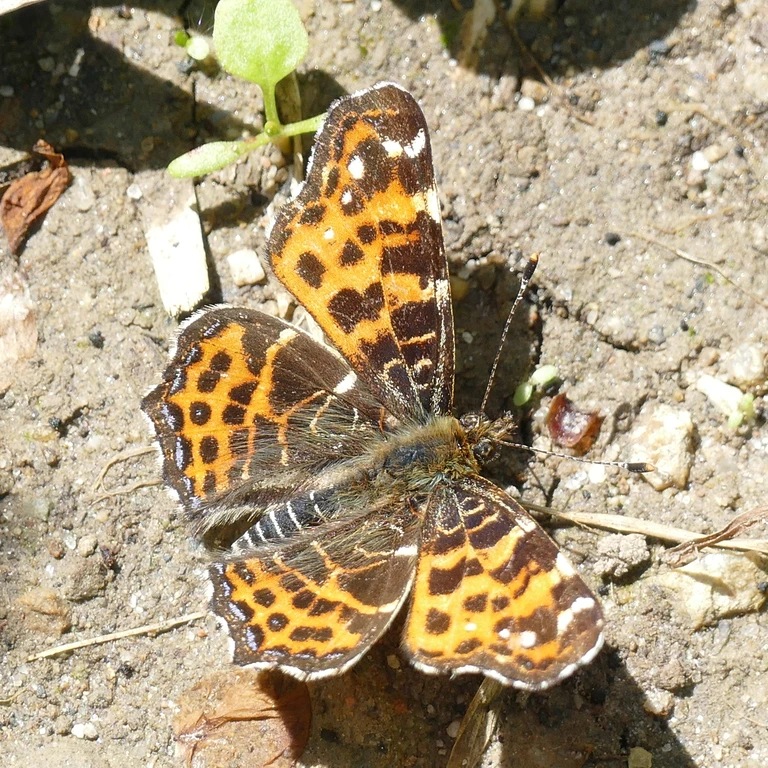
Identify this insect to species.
Araschnia levana
